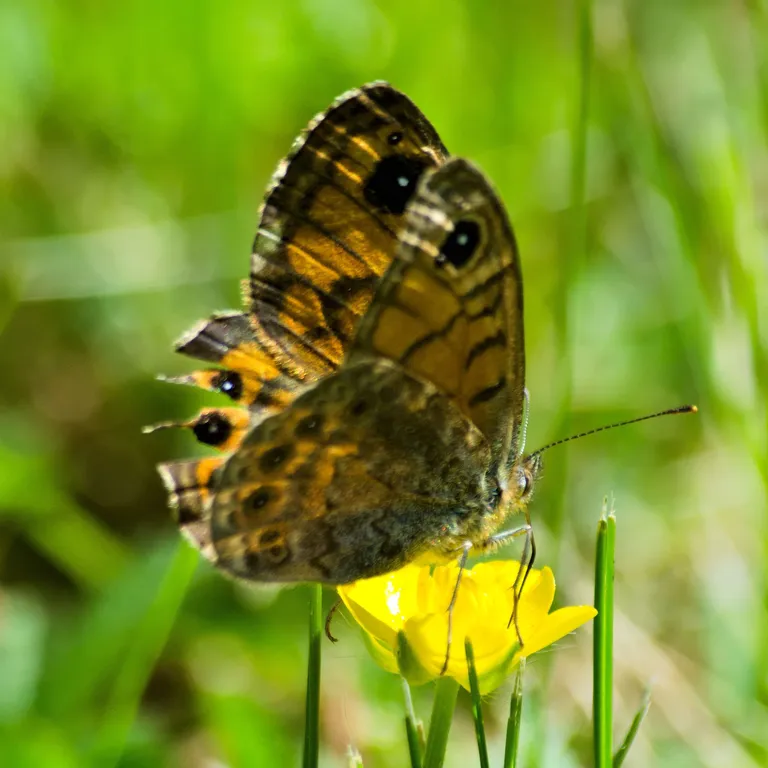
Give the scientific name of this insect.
Lasiommata megera (also Pararge megera)
